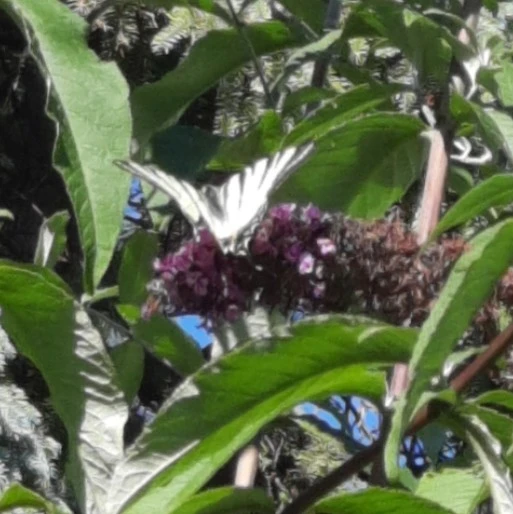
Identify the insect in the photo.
Iphiclides podalirius
